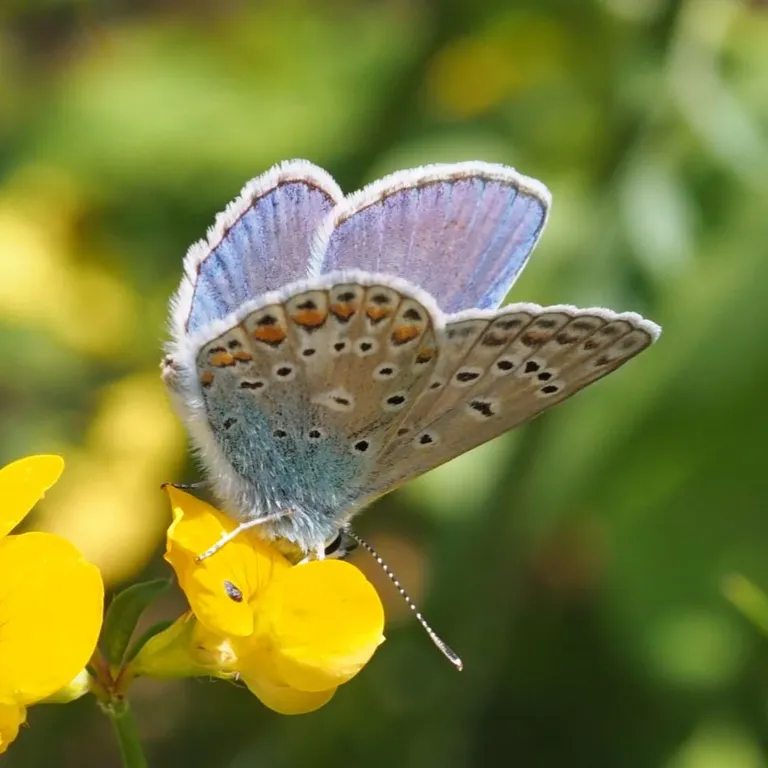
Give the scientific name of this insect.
Polyommatus icarus
